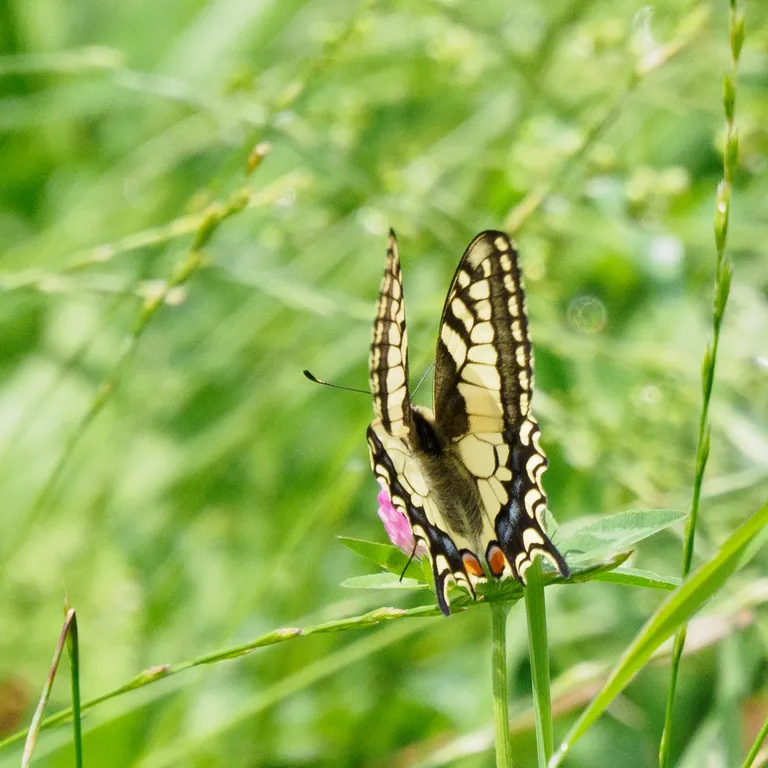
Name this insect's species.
Papilio machaon
